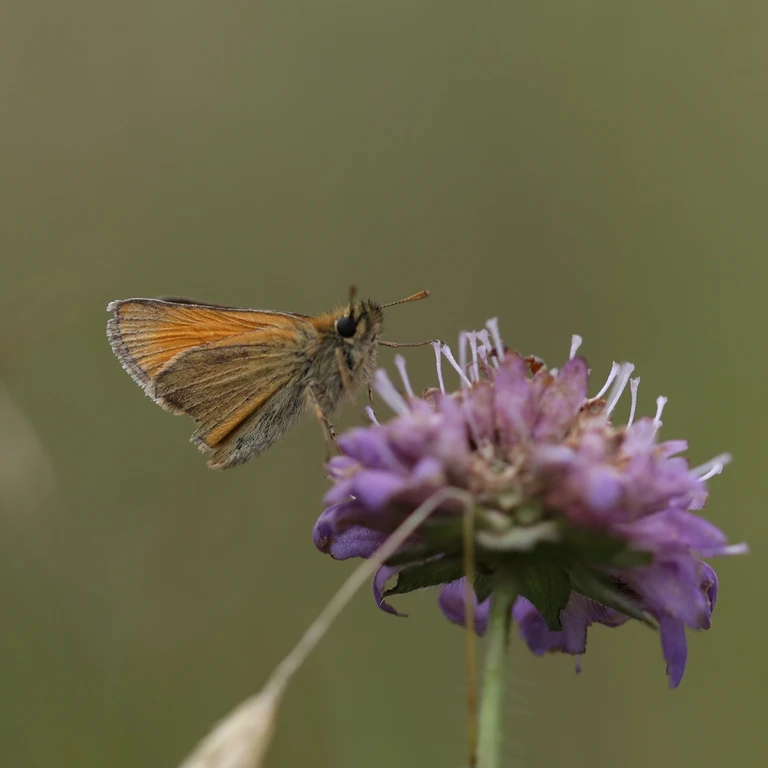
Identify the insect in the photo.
Thymelicus sylvestris
